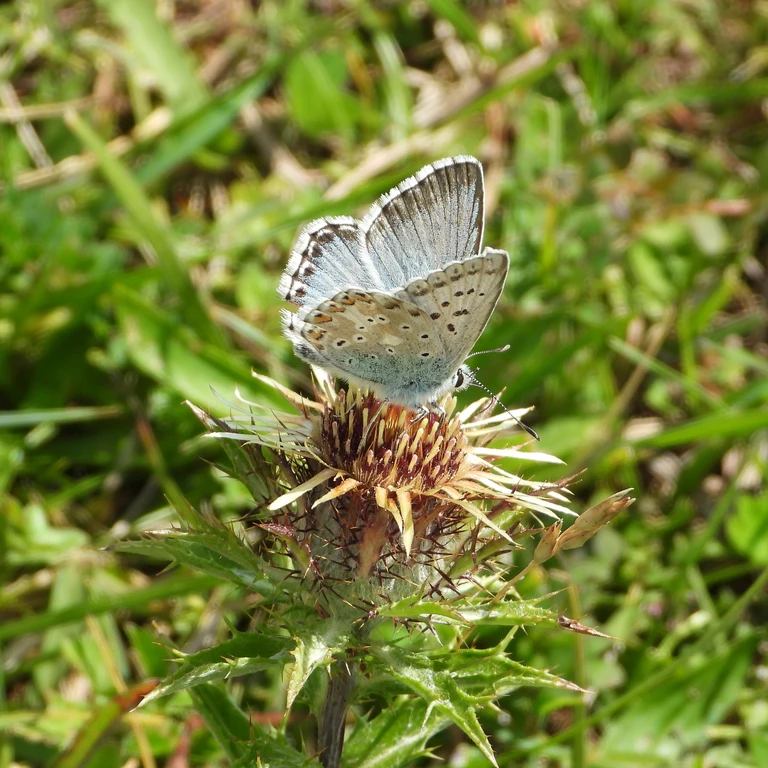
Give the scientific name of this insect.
Lysandra coridon
